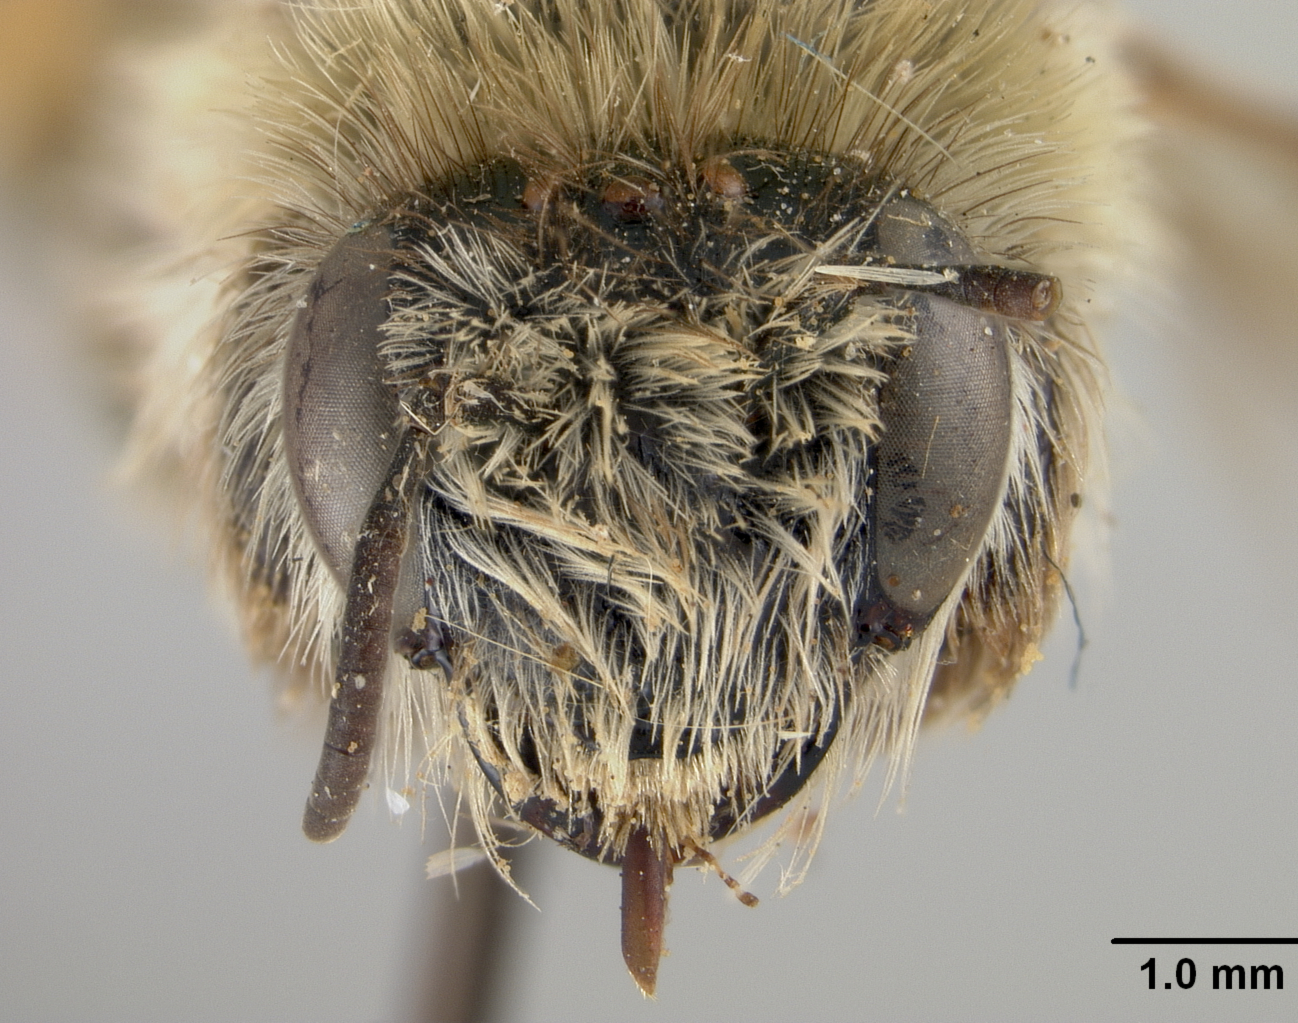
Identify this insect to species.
Dasypoda japonica
